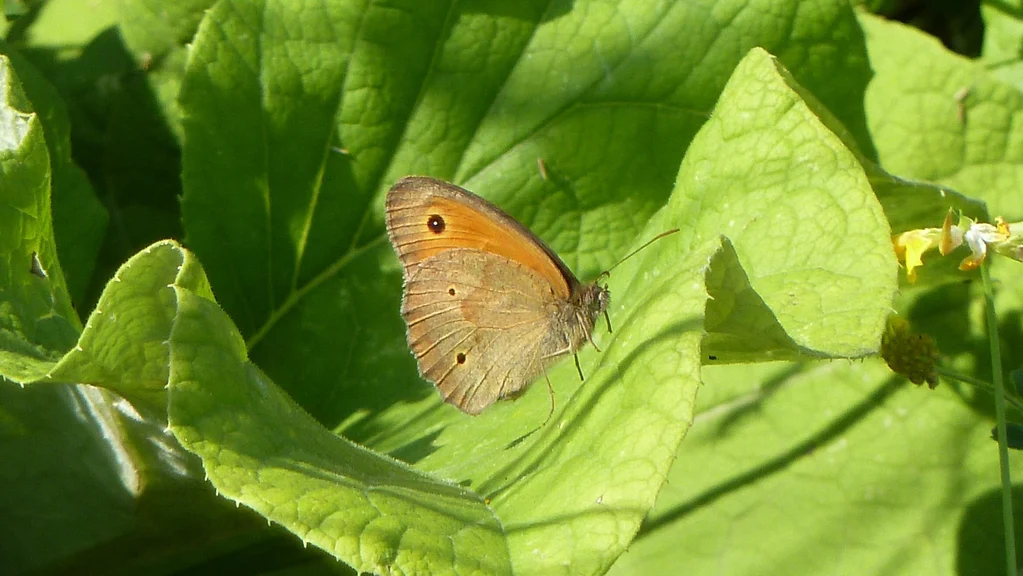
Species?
Maniola jurtina
